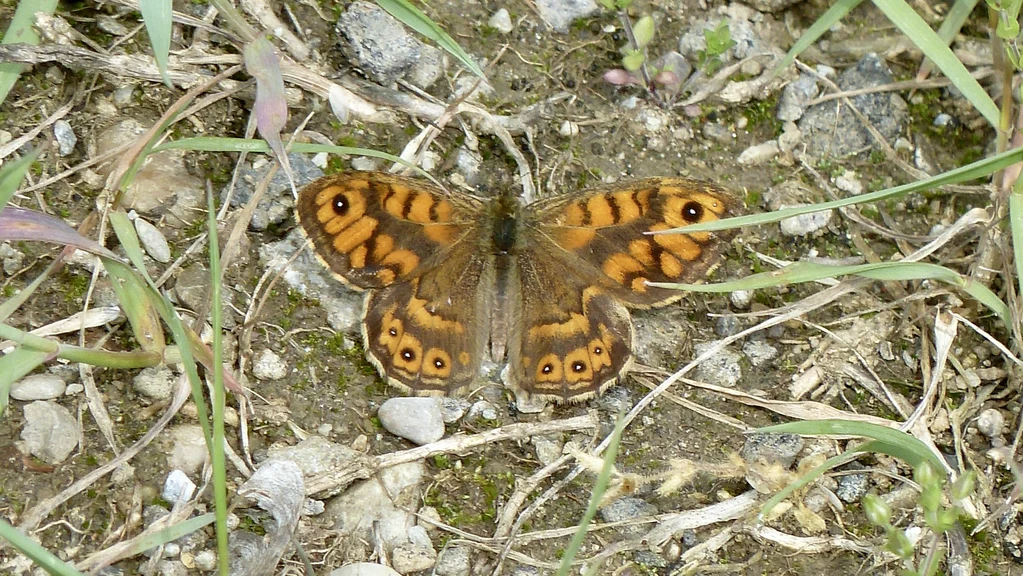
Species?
Lasiommata megera (also Pararge megera)
